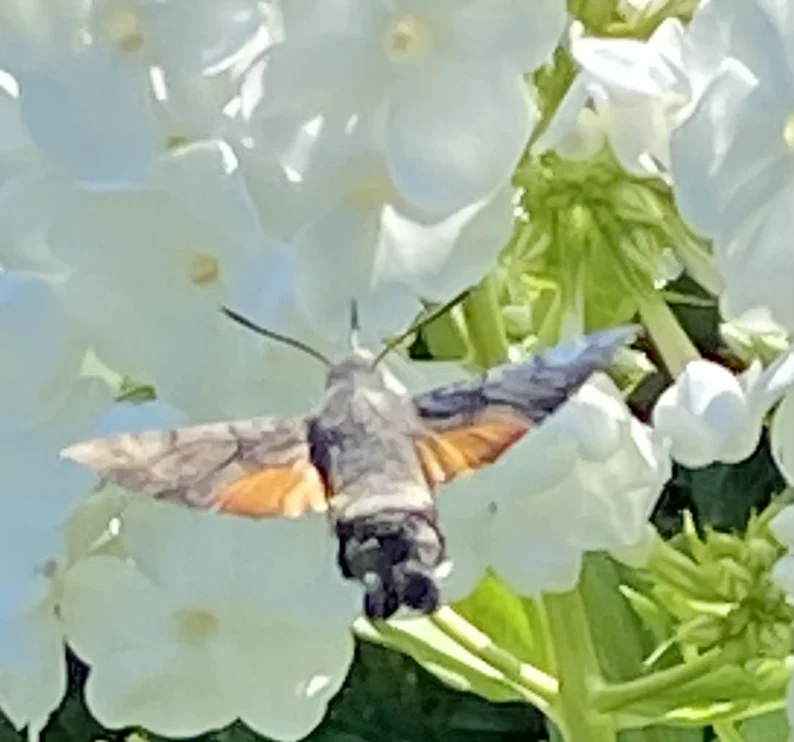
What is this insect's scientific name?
Macroglossum stellatarum
